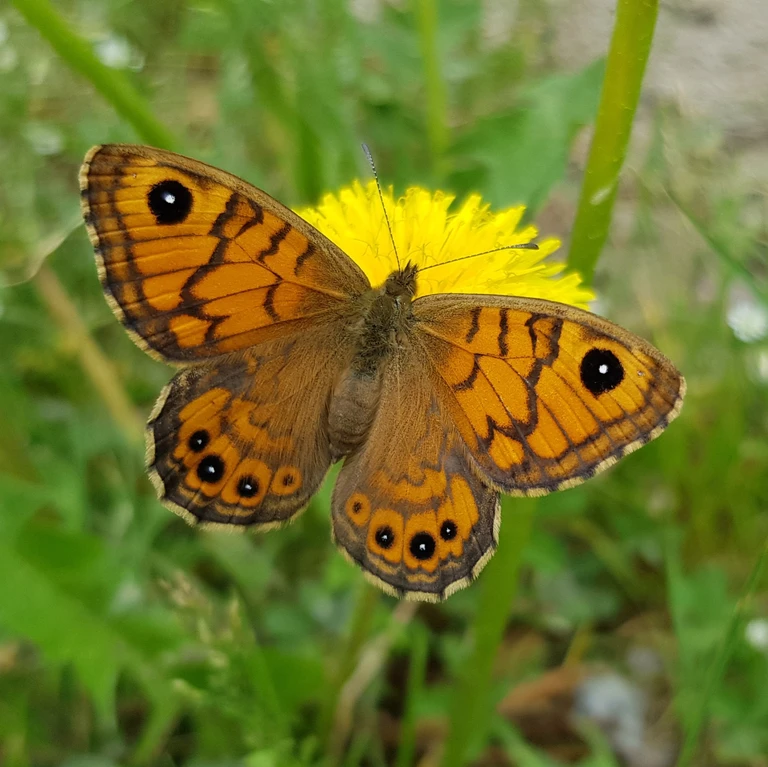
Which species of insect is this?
Lasiommata megera (also Pararge megera)
